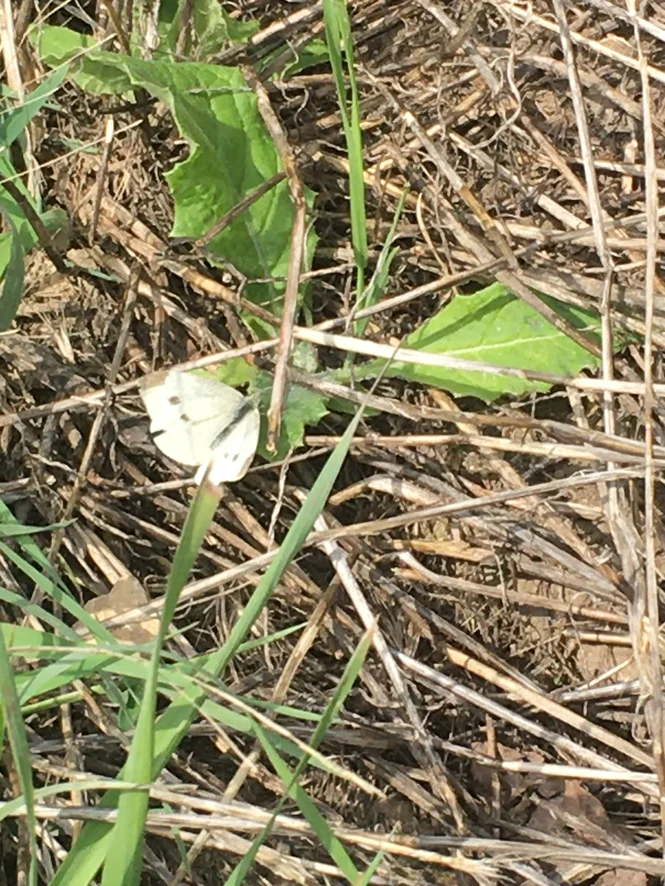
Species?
Pieris rapae
